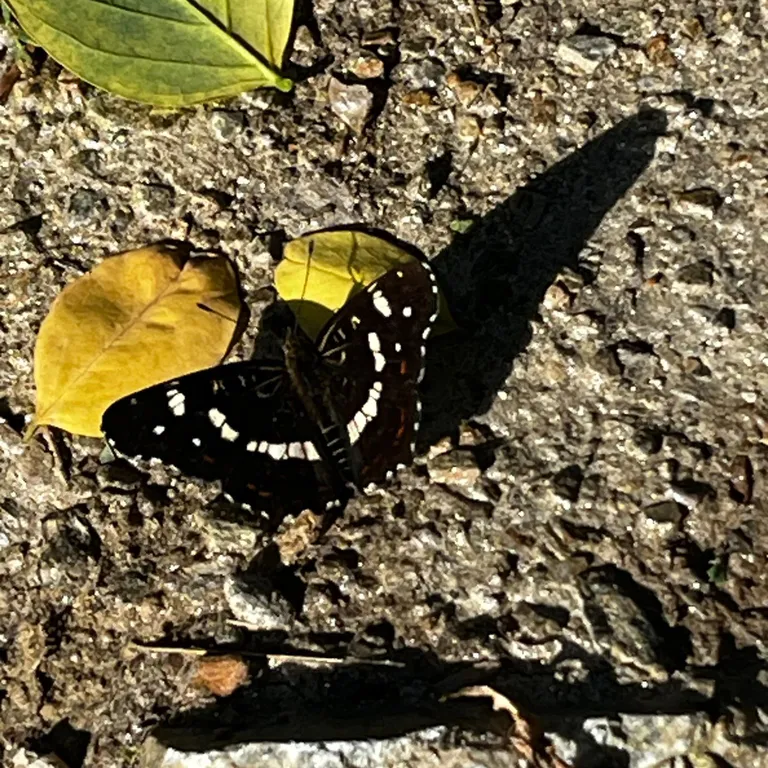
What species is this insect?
Araschnia levana
